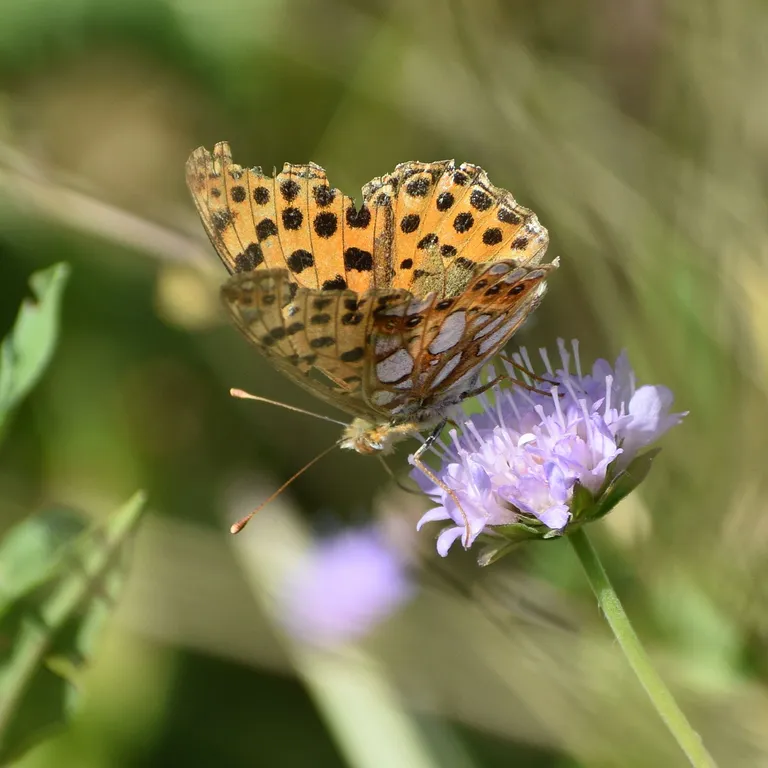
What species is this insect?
Issoria lathonia
